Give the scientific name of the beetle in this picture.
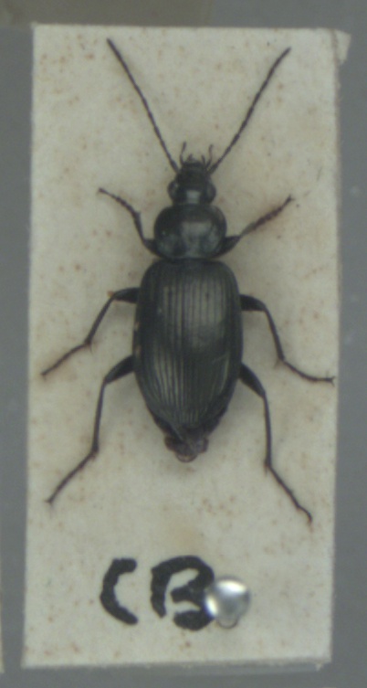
Agonum viduum
